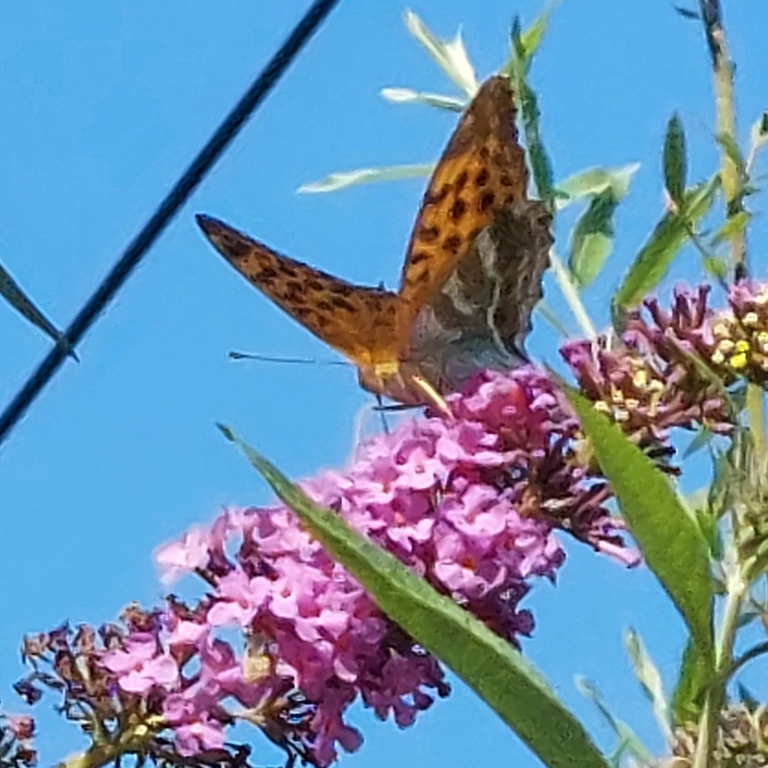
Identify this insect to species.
Argynnis paphia
